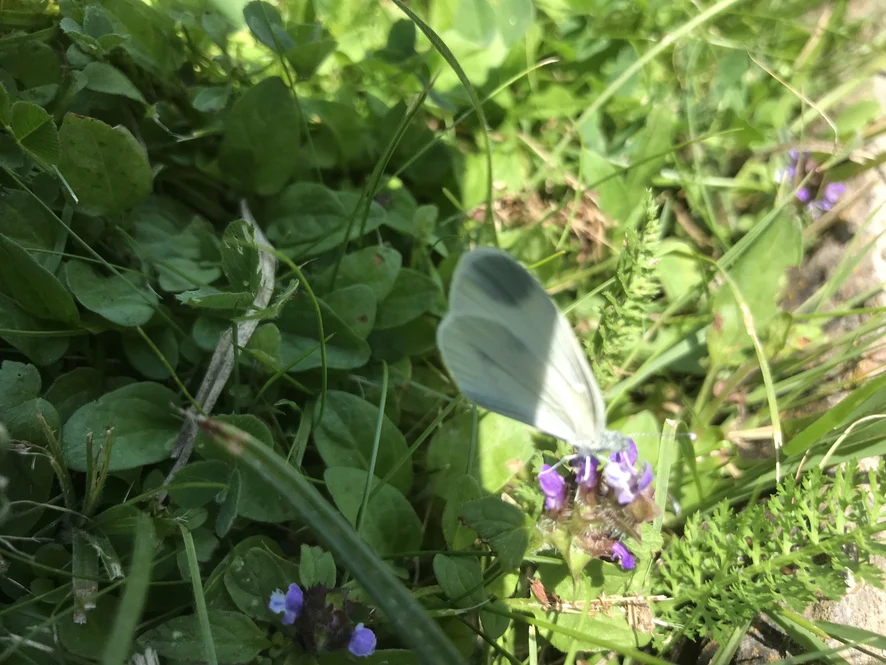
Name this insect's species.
Leptidea sinapis/juvernica
